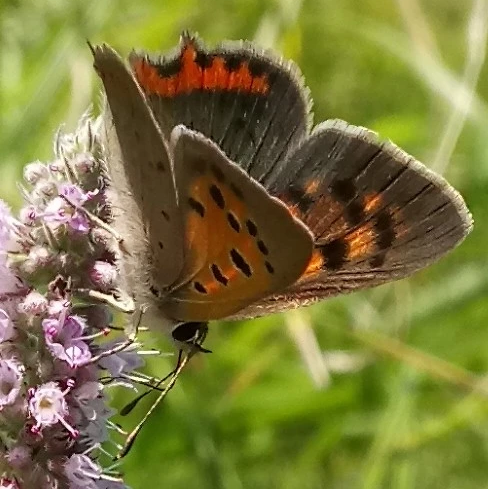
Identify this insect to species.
Lycaena phlaeas
